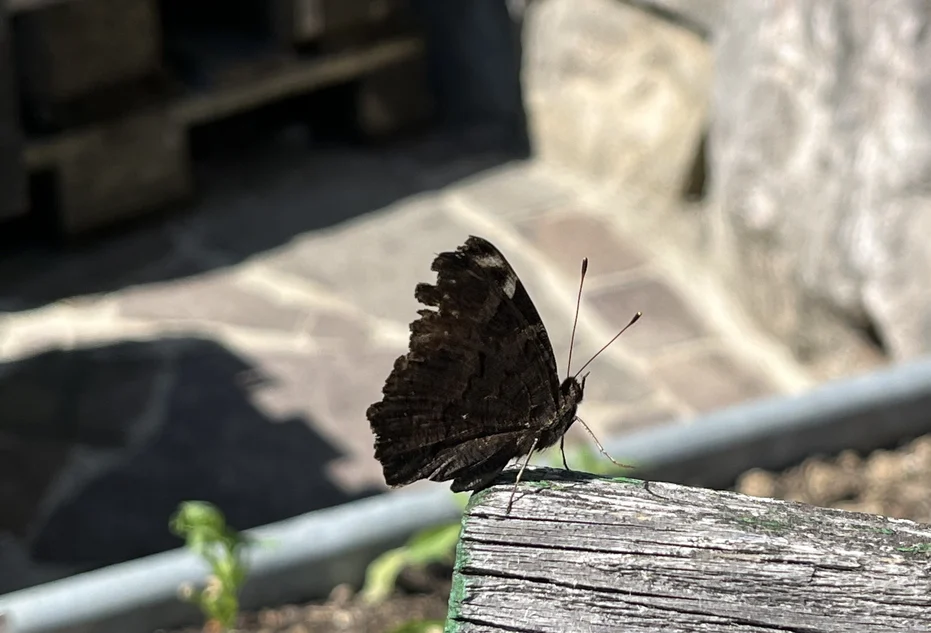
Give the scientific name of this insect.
Aglais io
